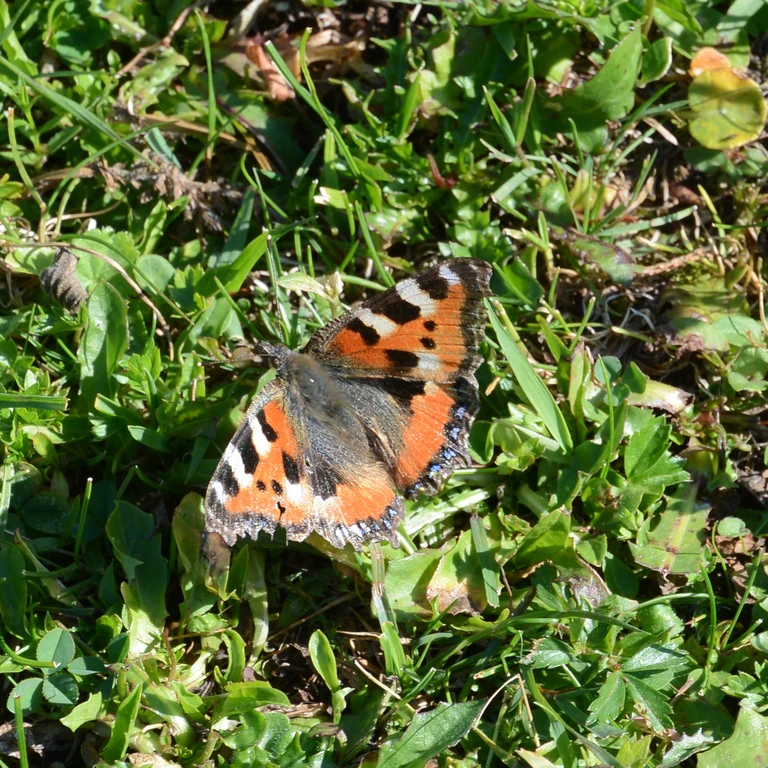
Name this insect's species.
Aglais urticae
